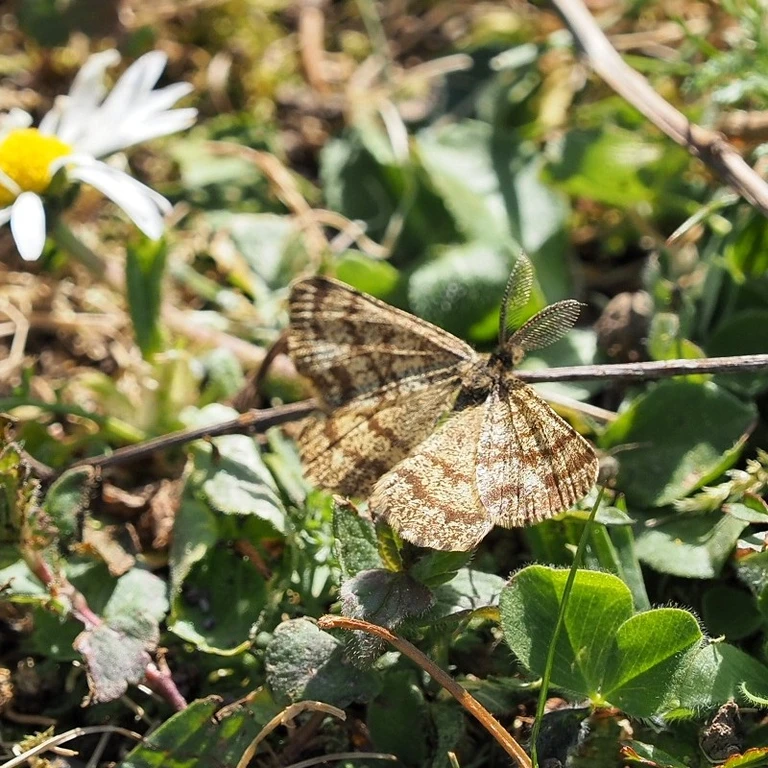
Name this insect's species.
Ematurga atomaria
